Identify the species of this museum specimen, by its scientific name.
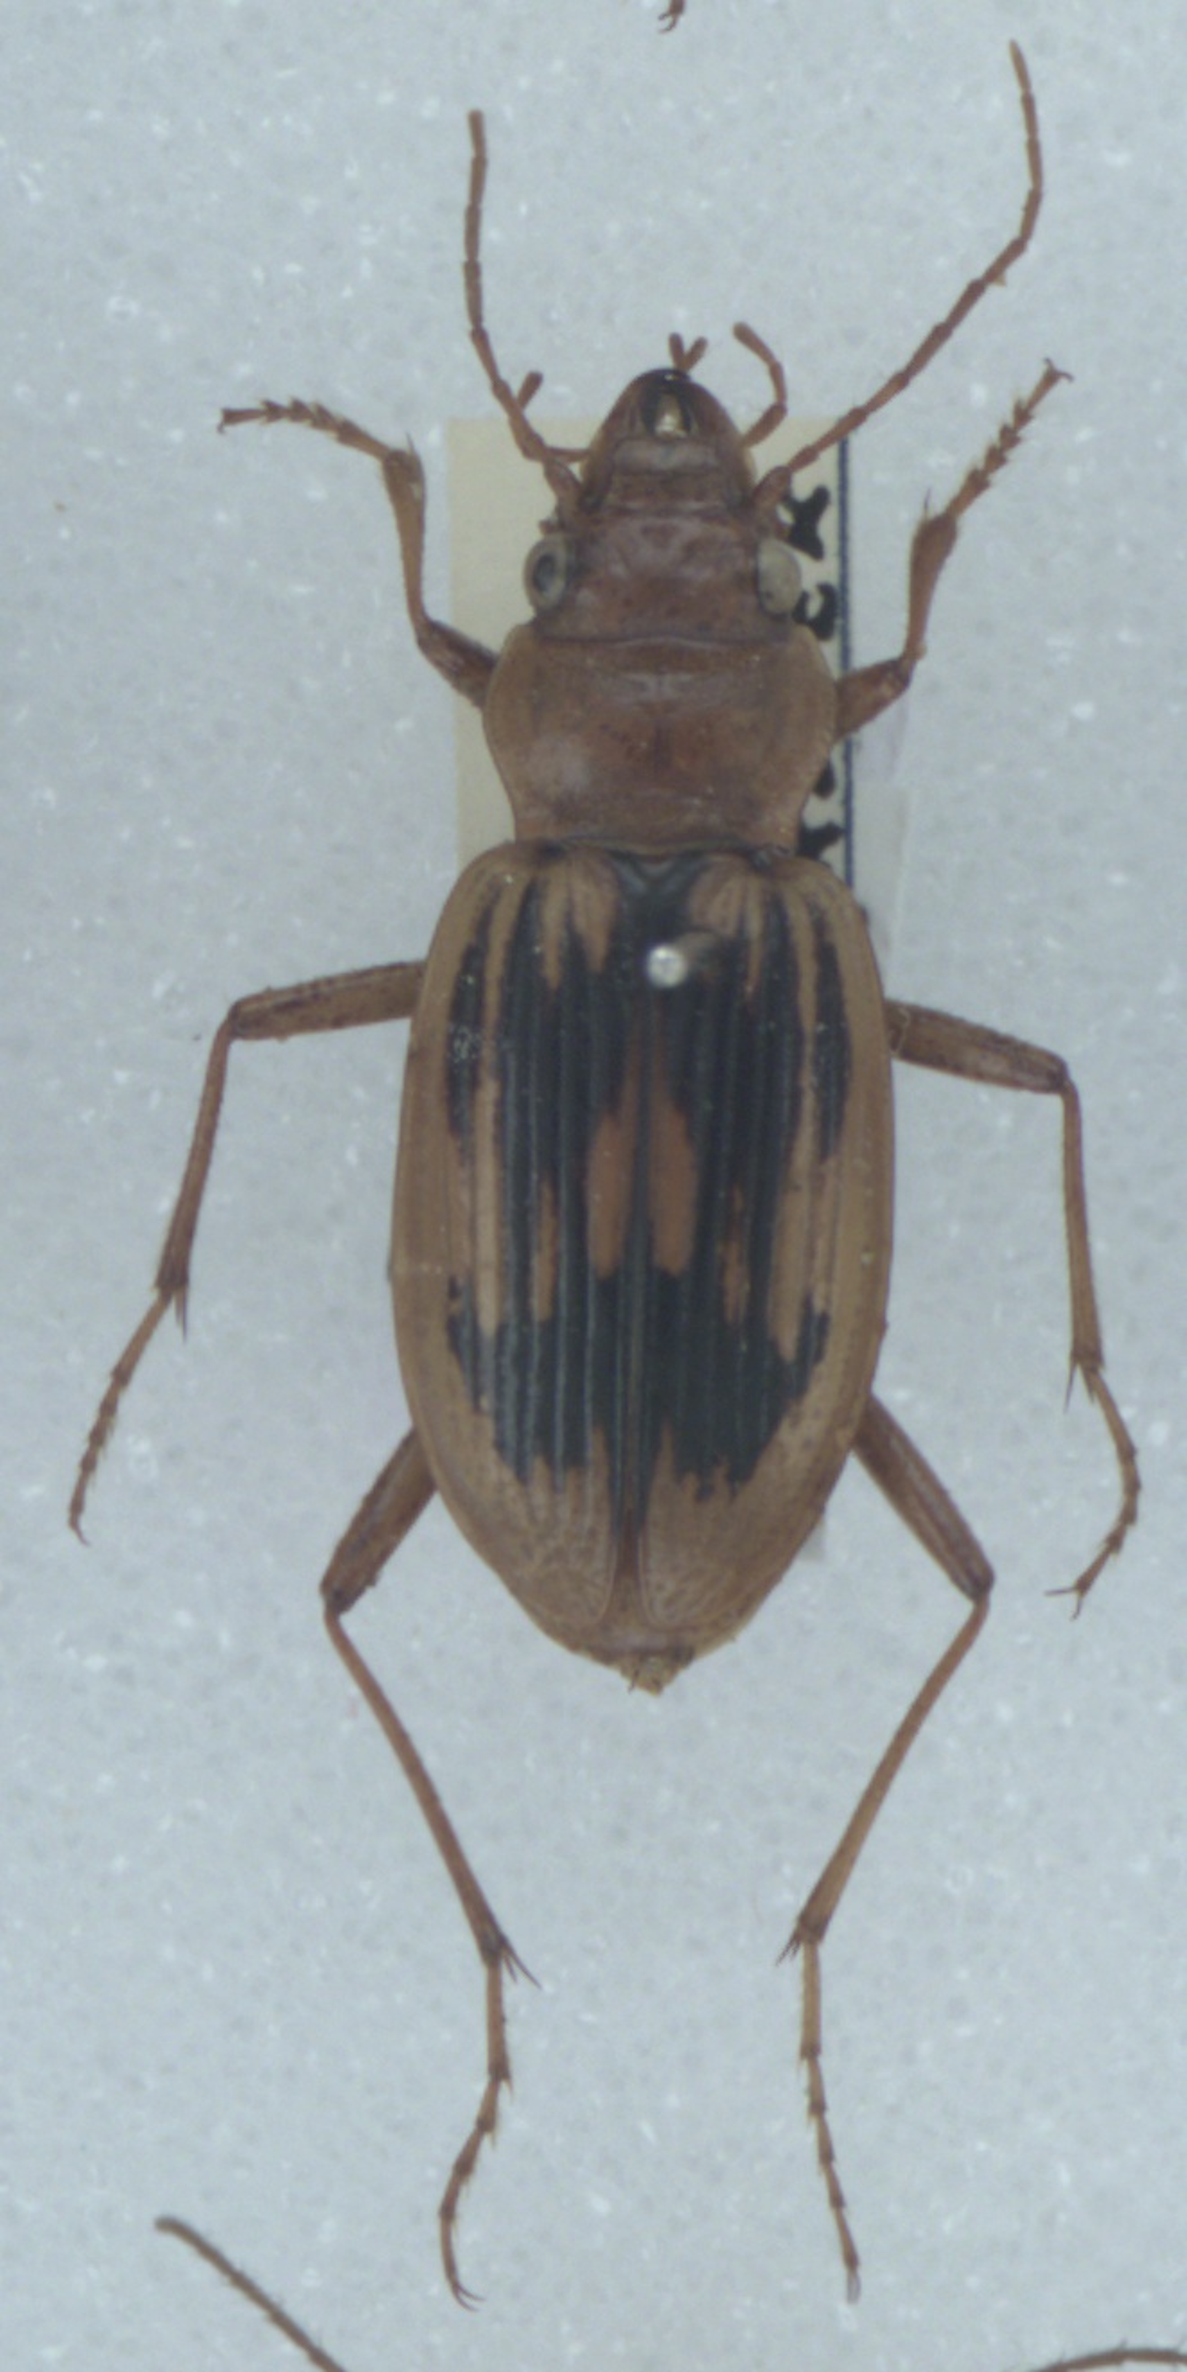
Nebria complanata
